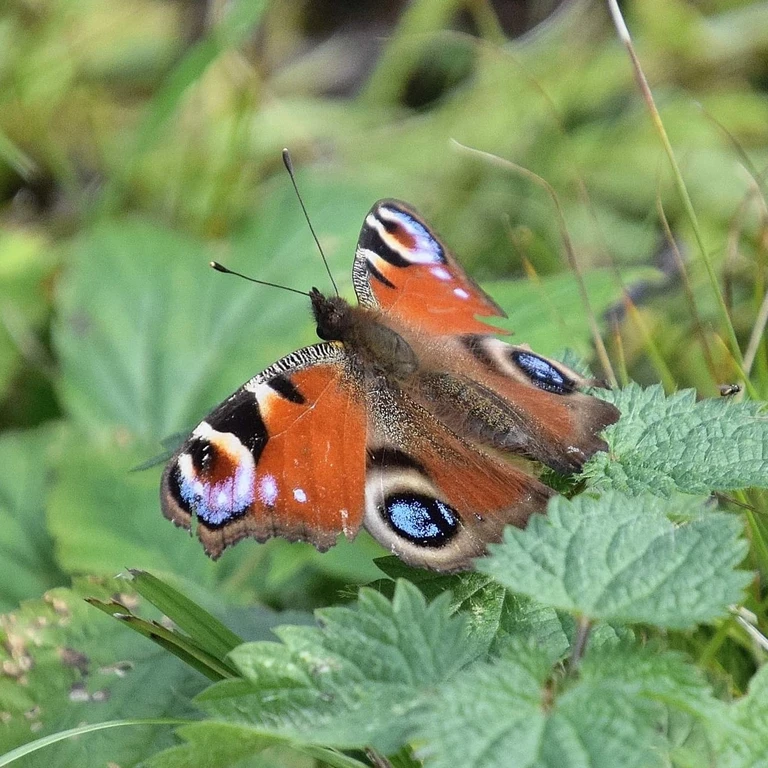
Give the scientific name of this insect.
Aglais io
